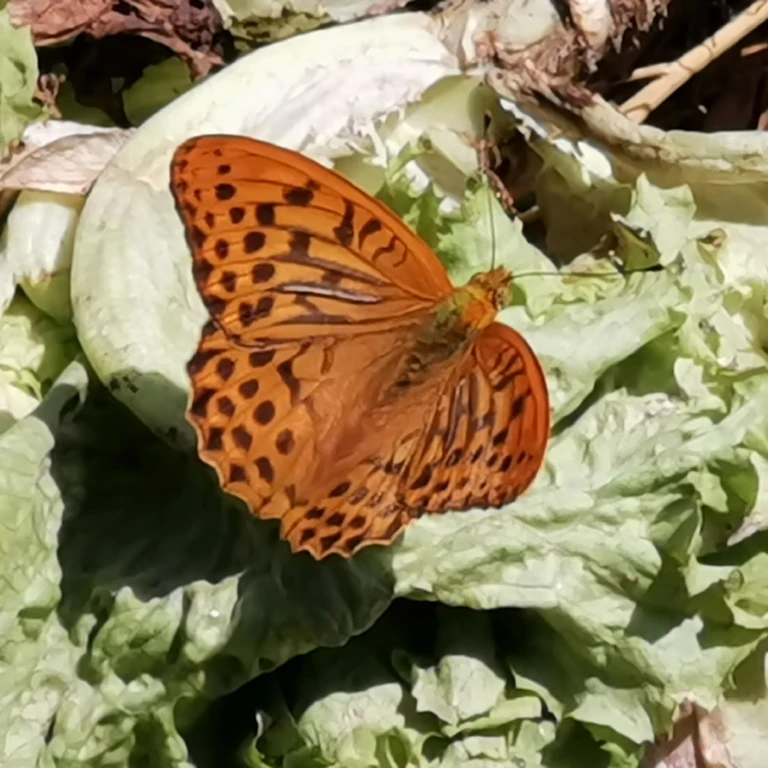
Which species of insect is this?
Argynnis paphia
